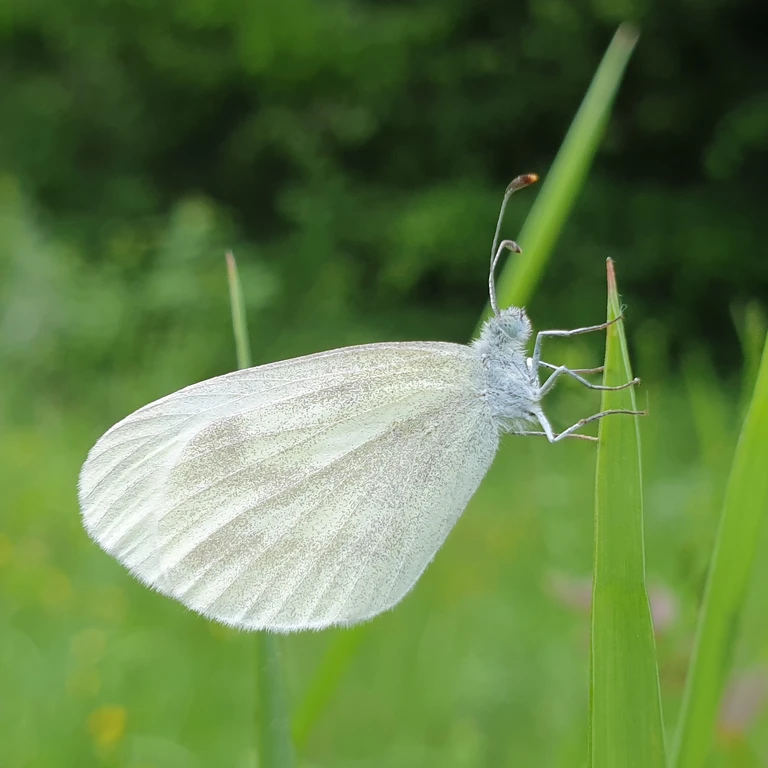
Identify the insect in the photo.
Leptidea sinapis/juvernica
